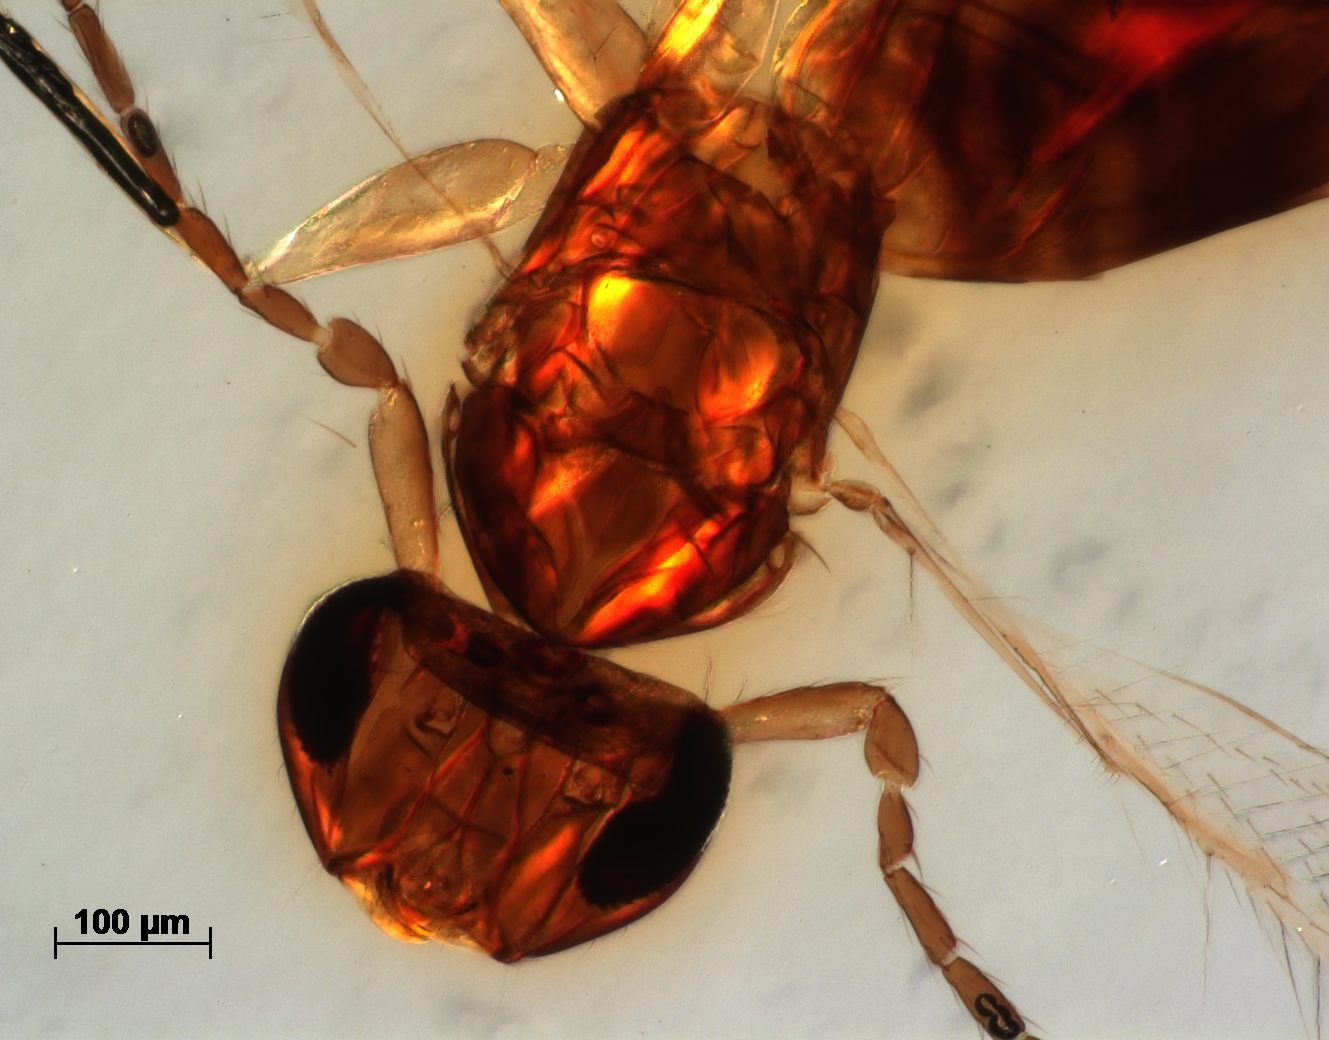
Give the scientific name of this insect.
Gonatocerus gibsoni
